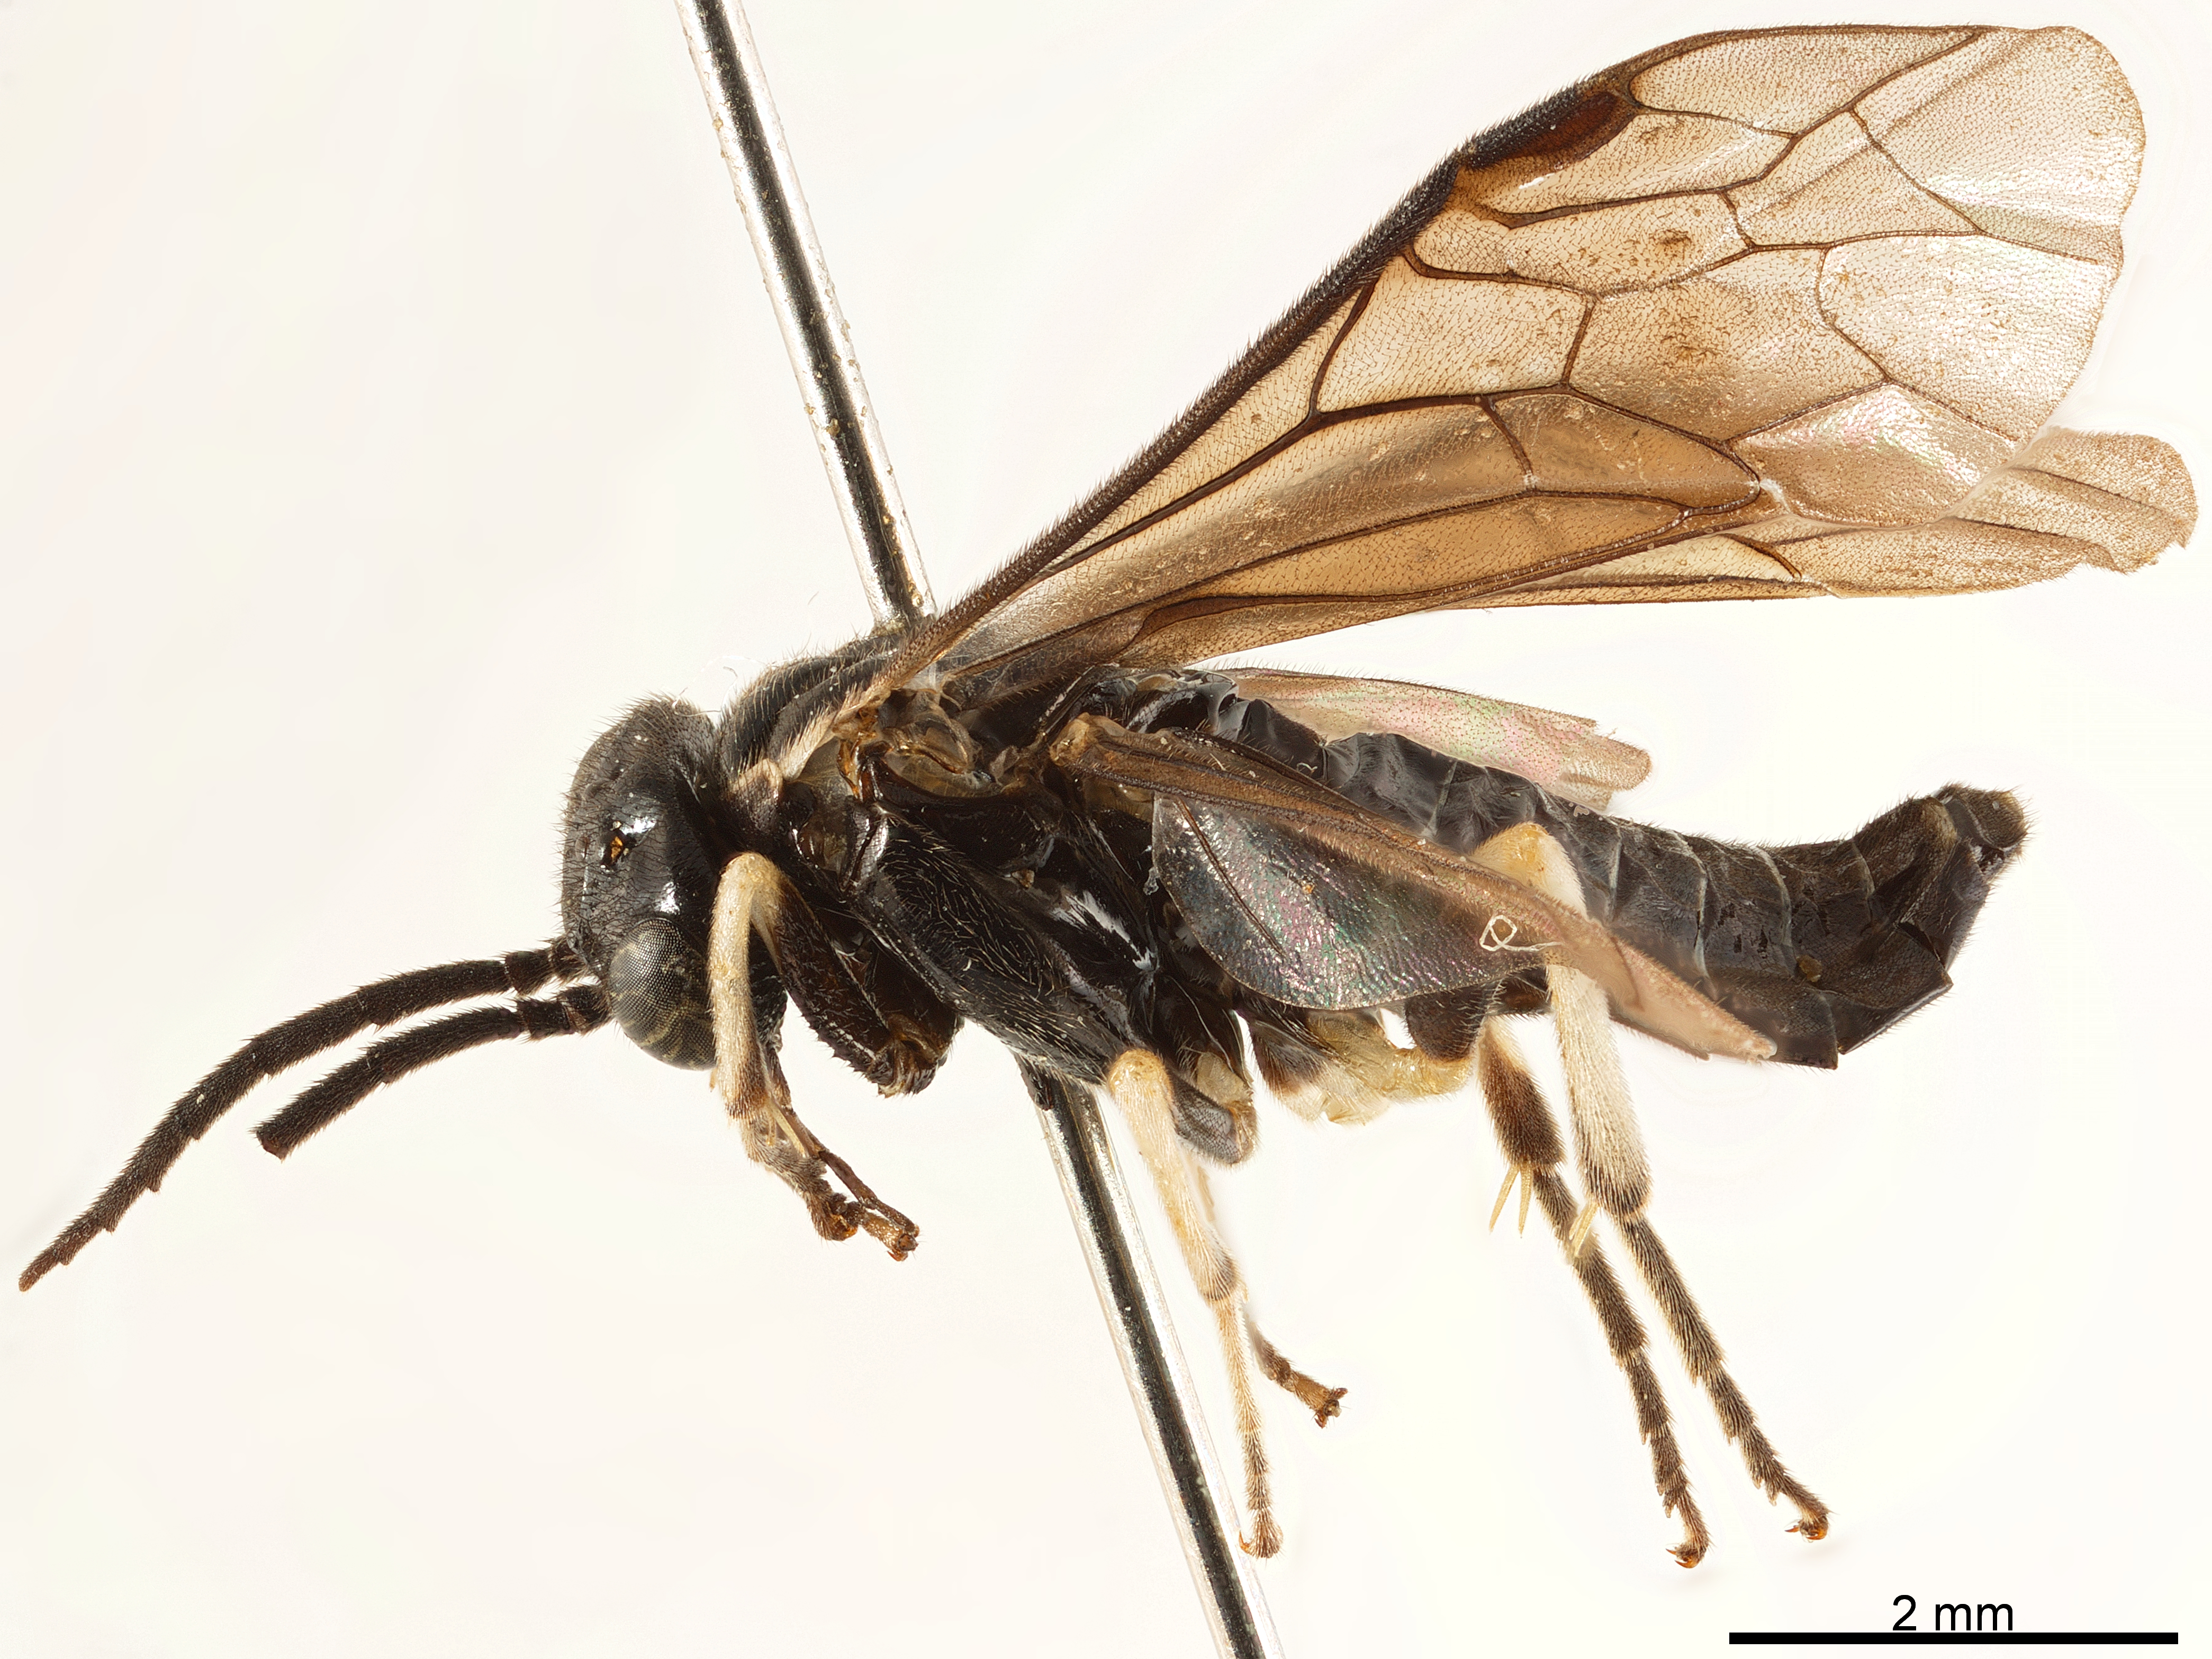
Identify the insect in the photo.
Pseudostromboceros sinensis
